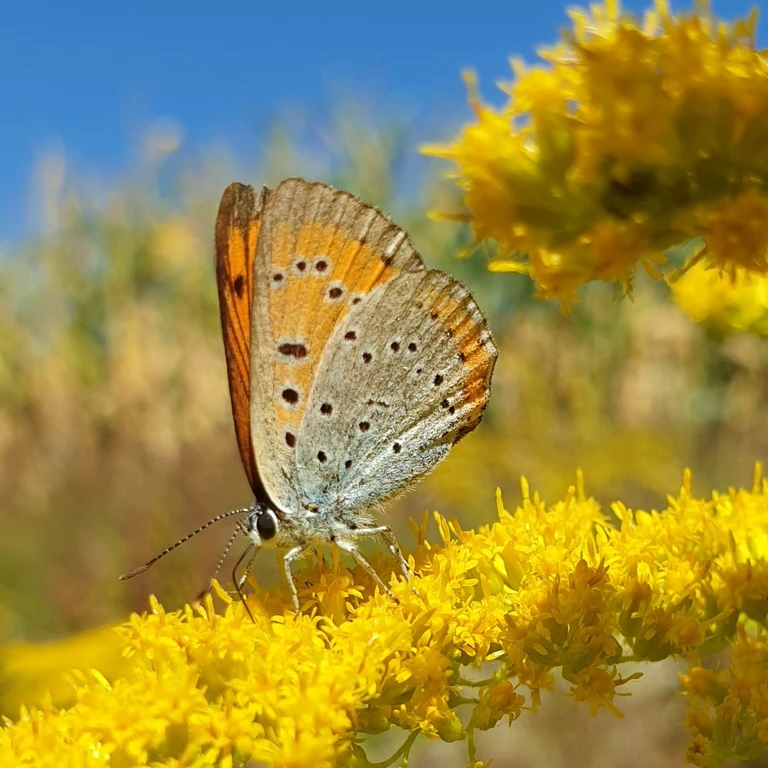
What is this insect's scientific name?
Lycaena dispar
